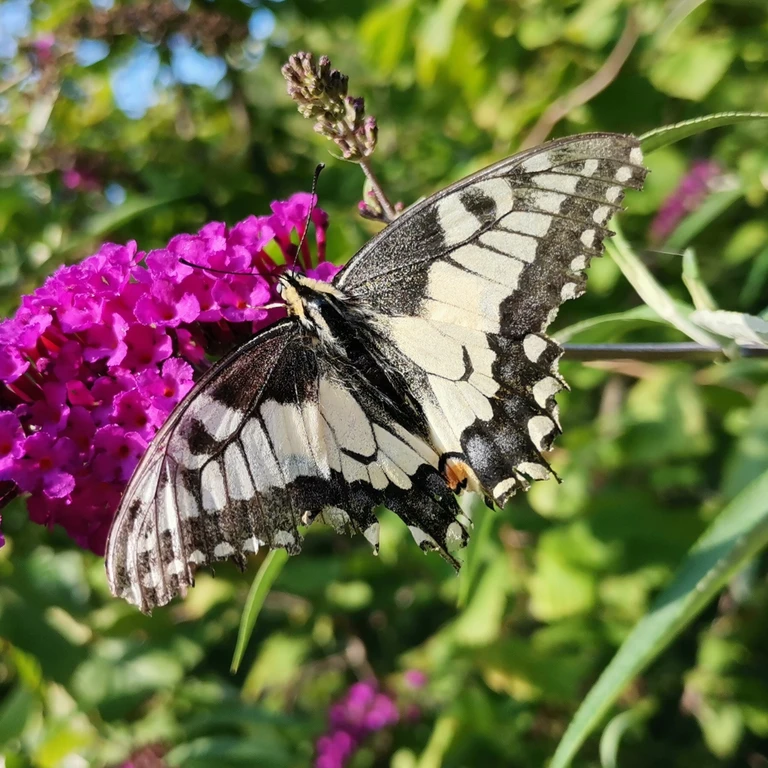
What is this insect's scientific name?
Papilio machaon
